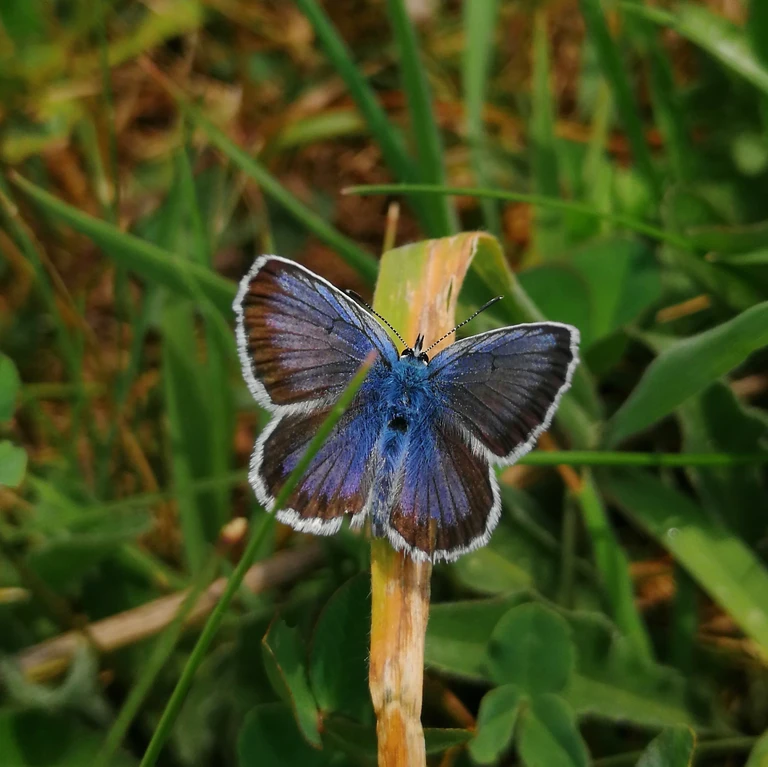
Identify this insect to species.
Plebejus argus
